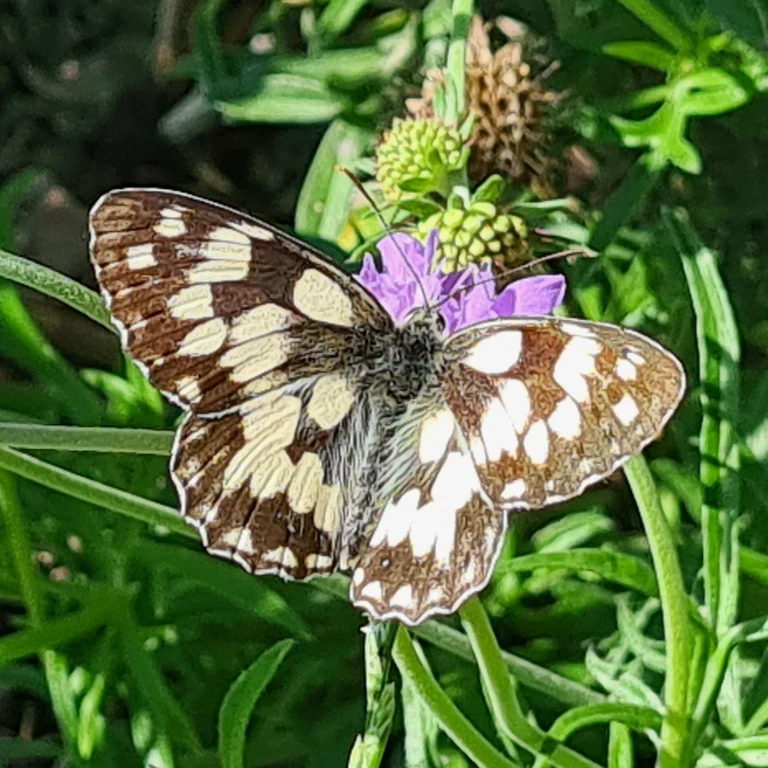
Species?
Melanargia galathea
